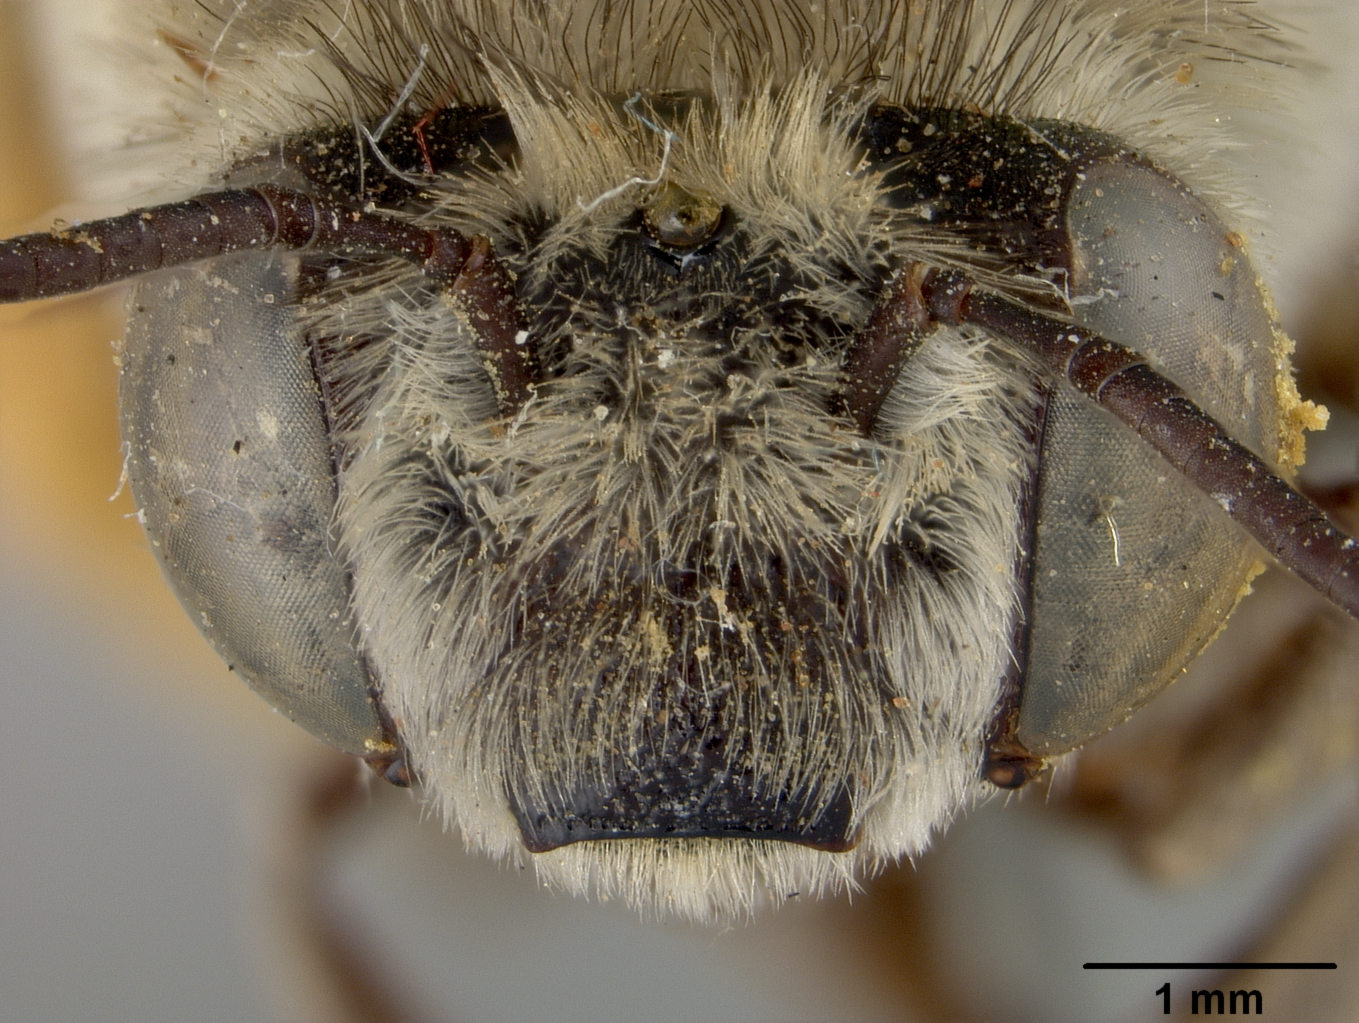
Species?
Podalirius alamosanus
